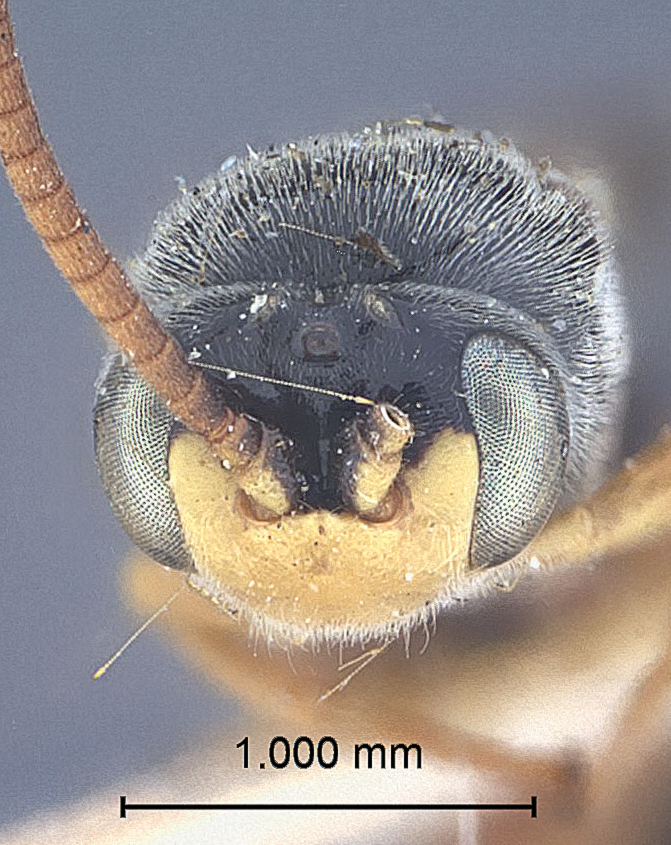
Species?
Trieces diffidens
